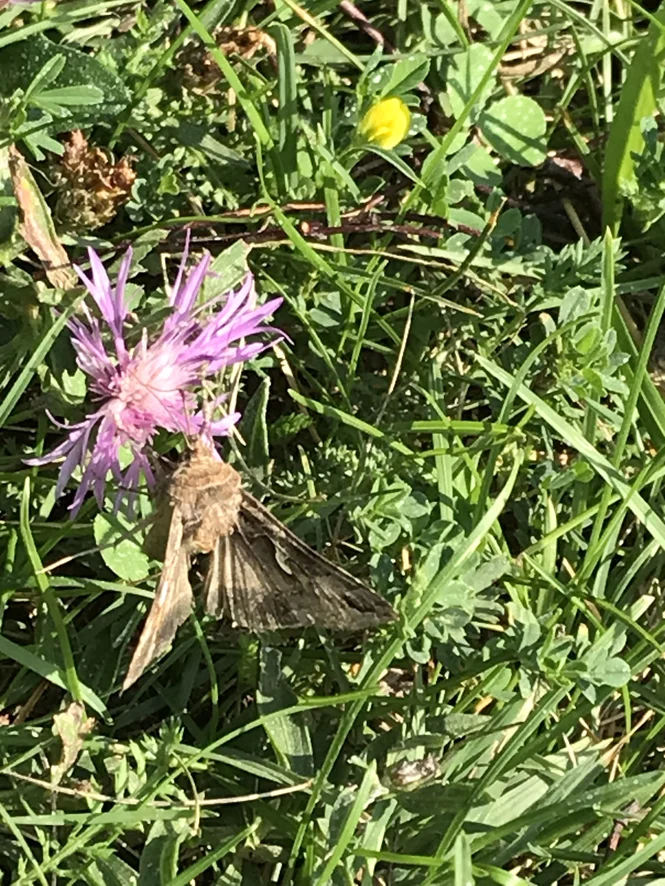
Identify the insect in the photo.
Autographa gamma
